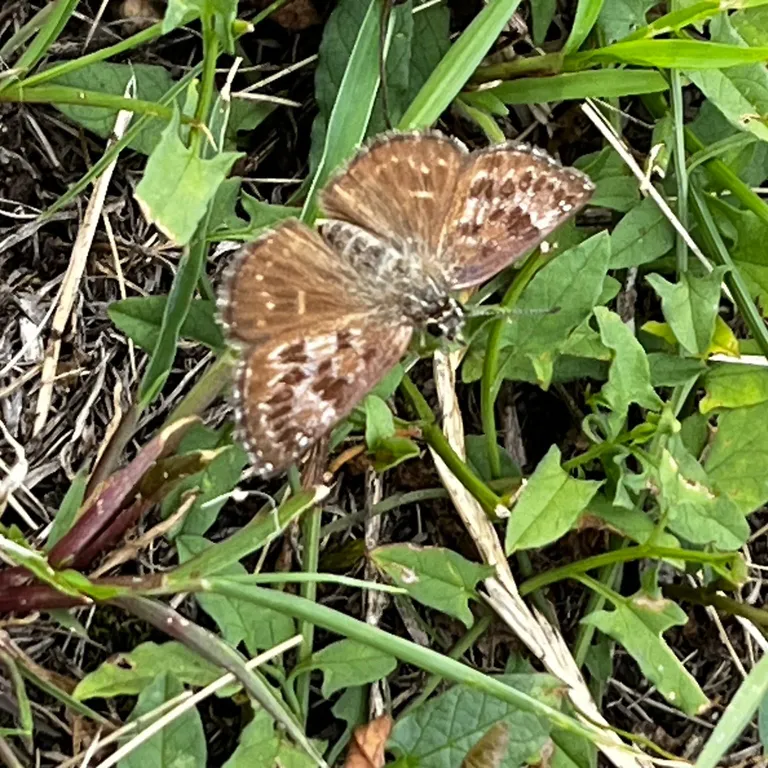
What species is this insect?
Erynnis tages
